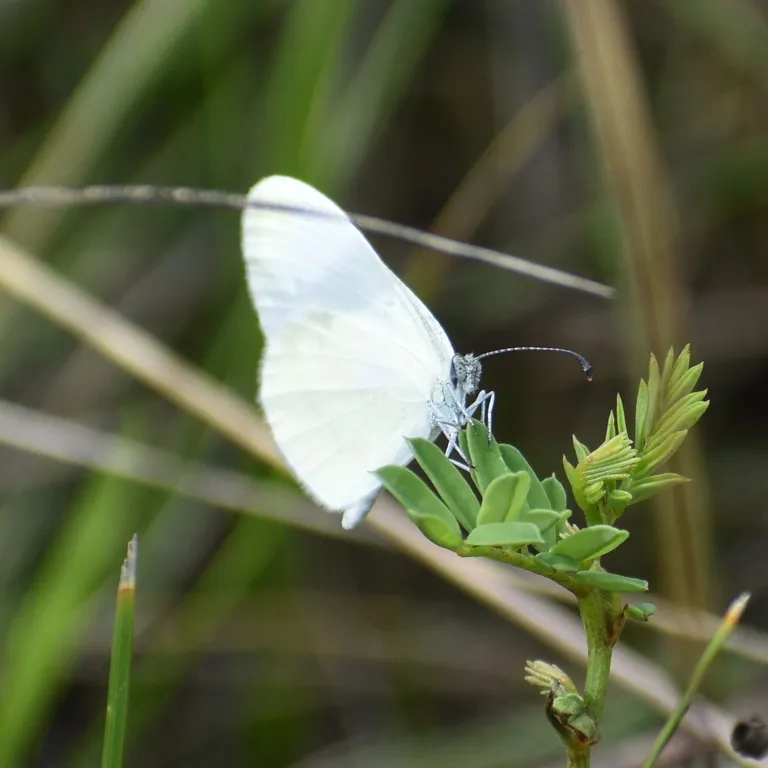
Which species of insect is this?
Leptidea sinapis/juvernica
